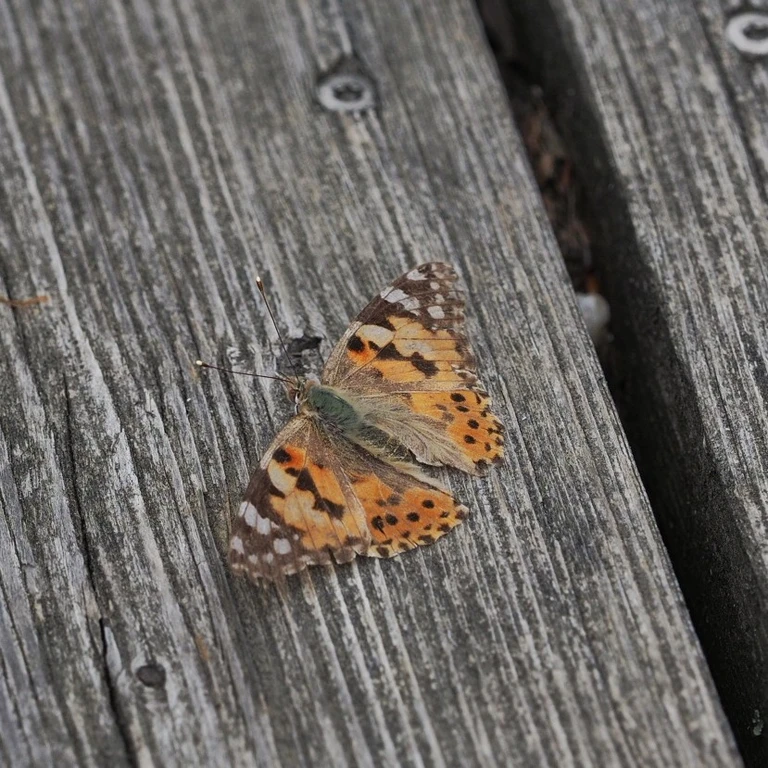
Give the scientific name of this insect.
Vanessa cardui
